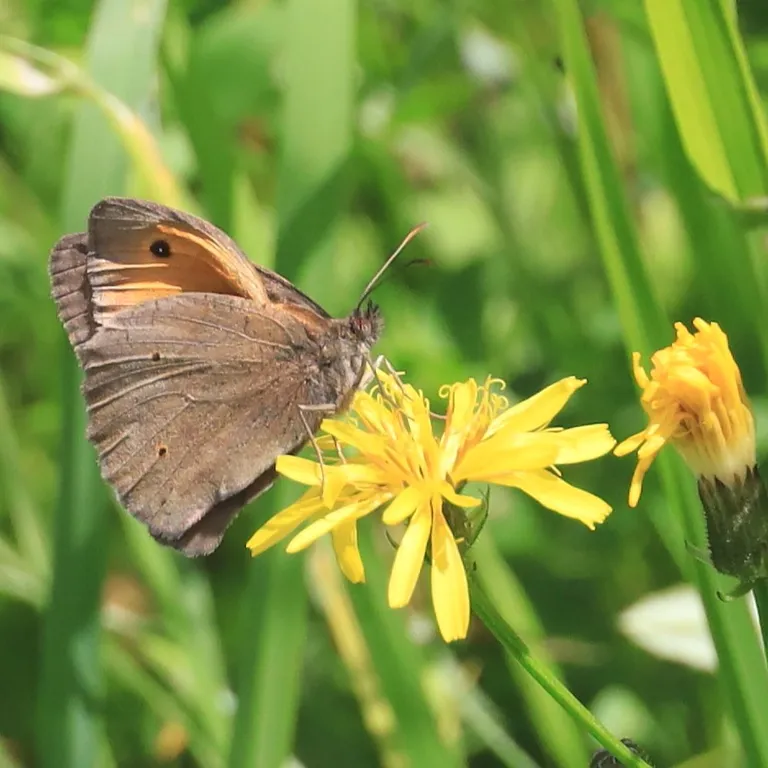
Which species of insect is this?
Maniola jurtina
